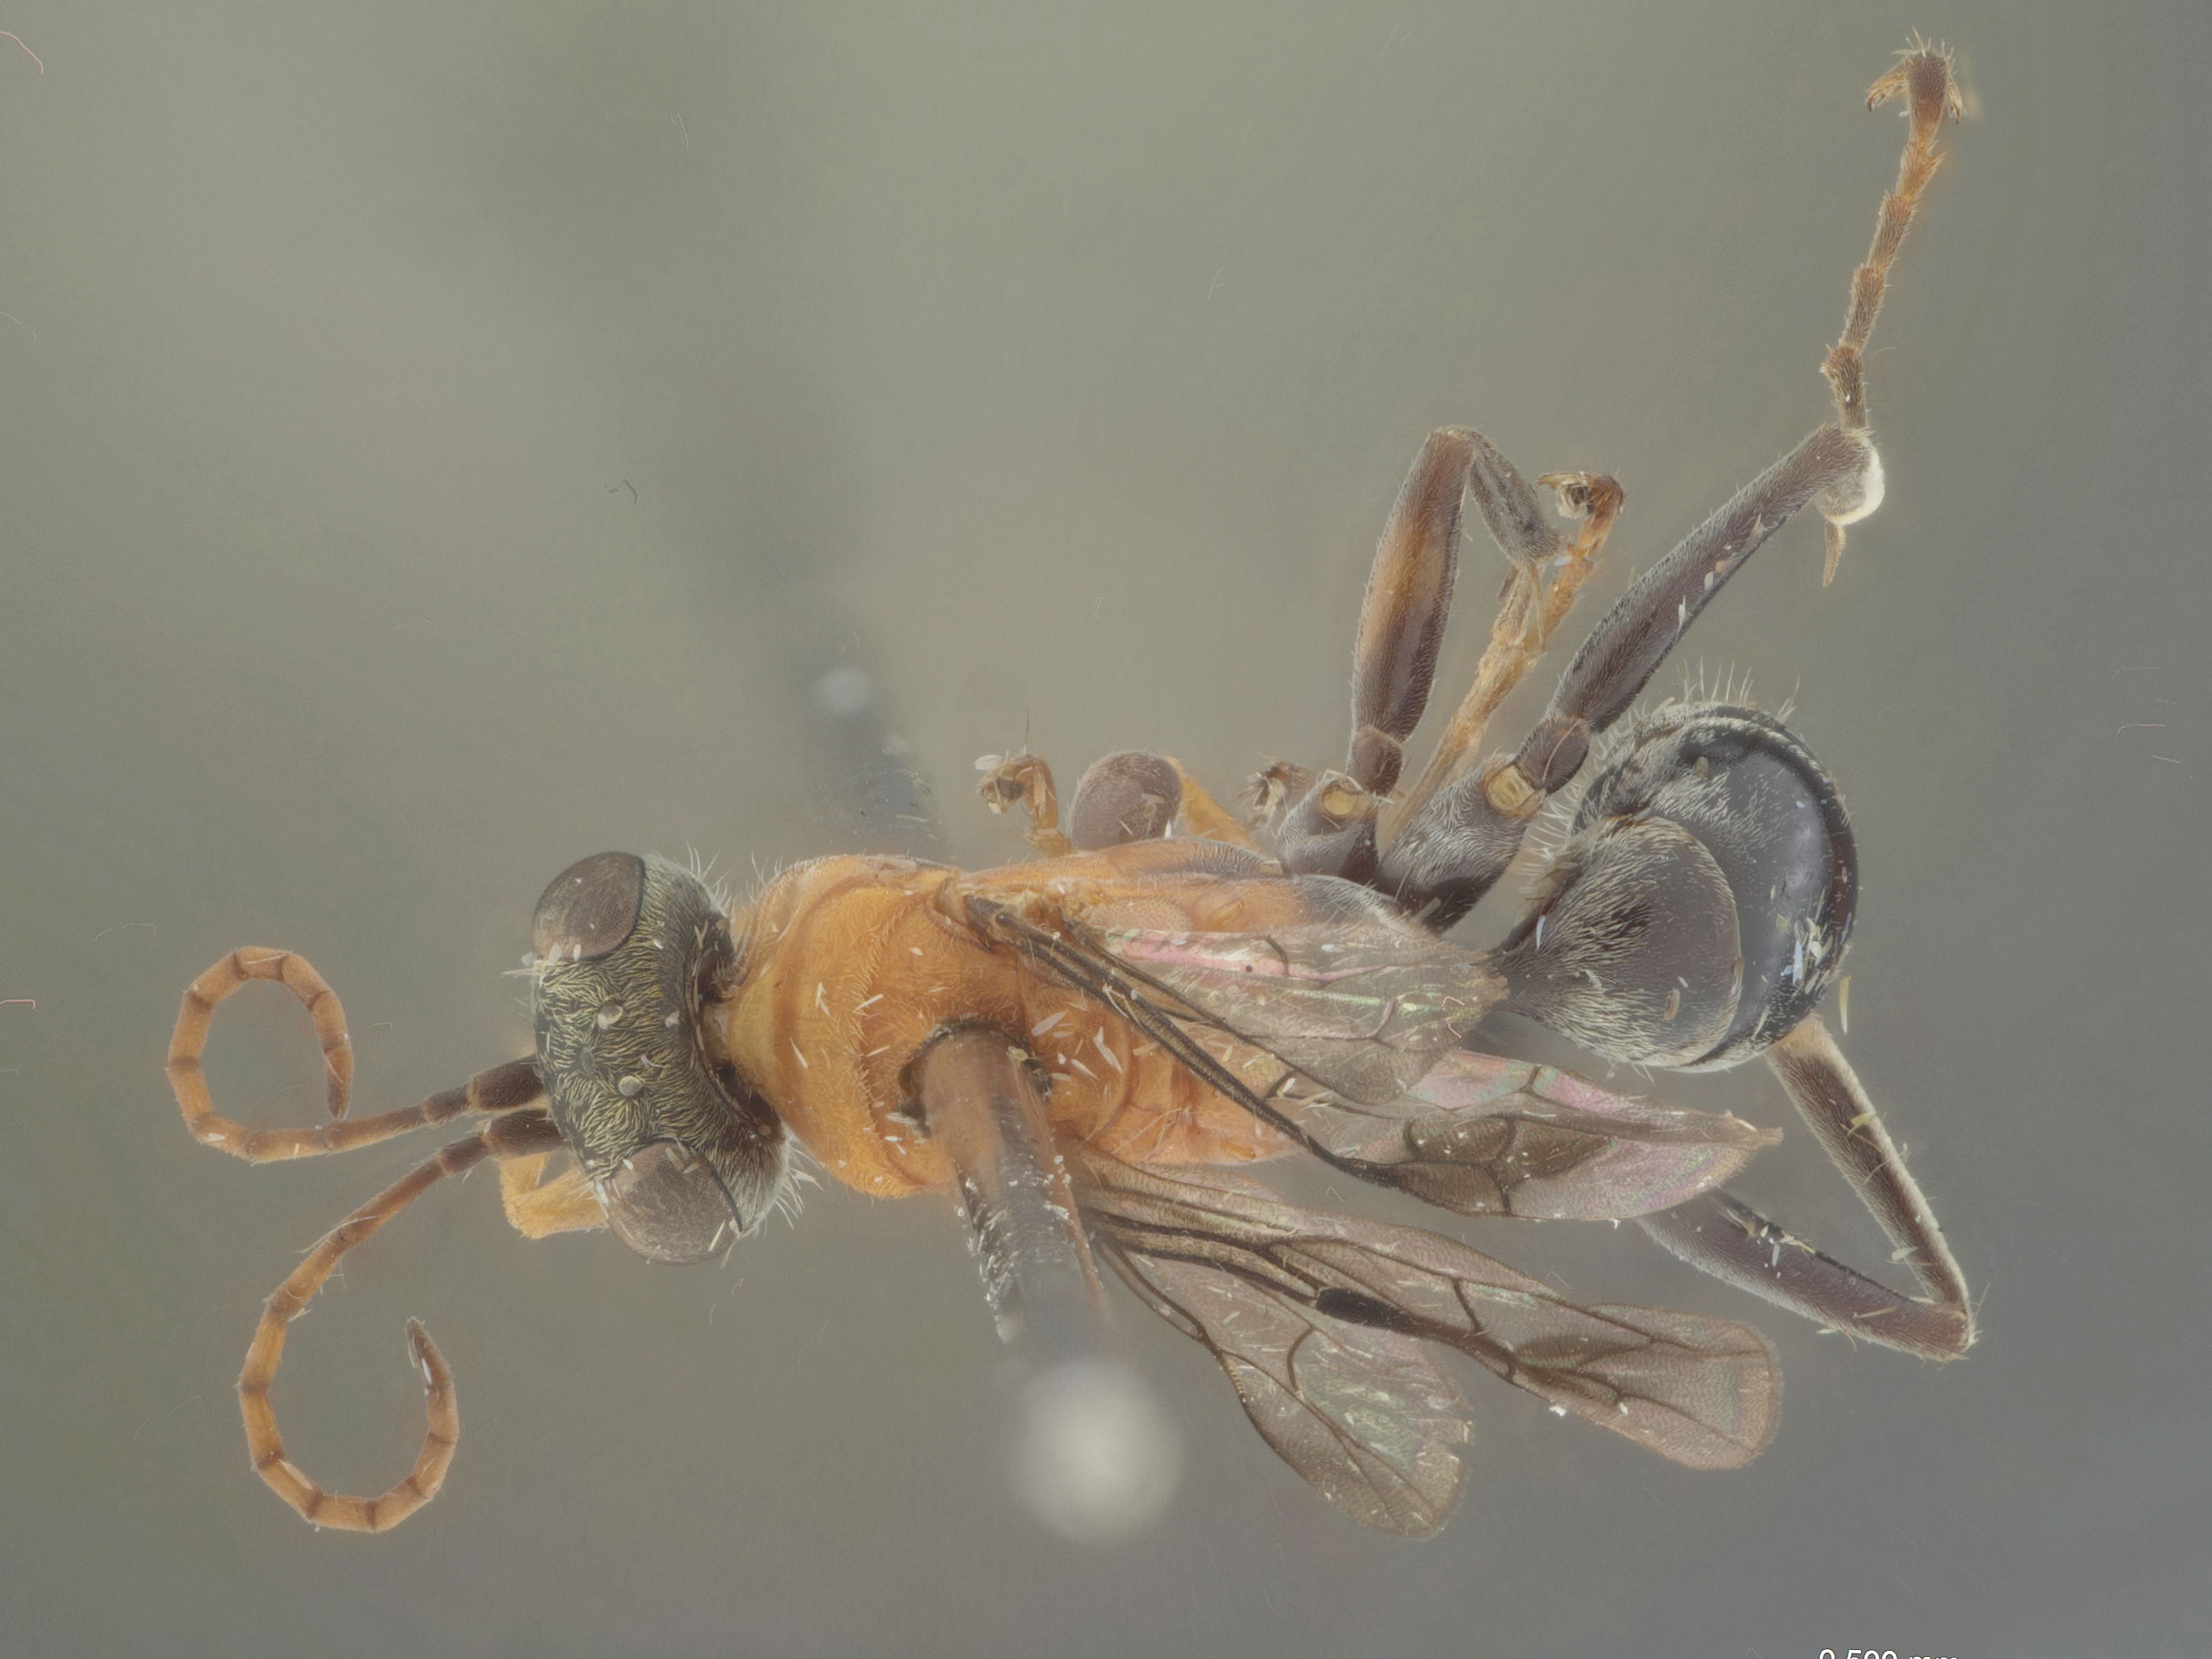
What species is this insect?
Dipogon spangleri
